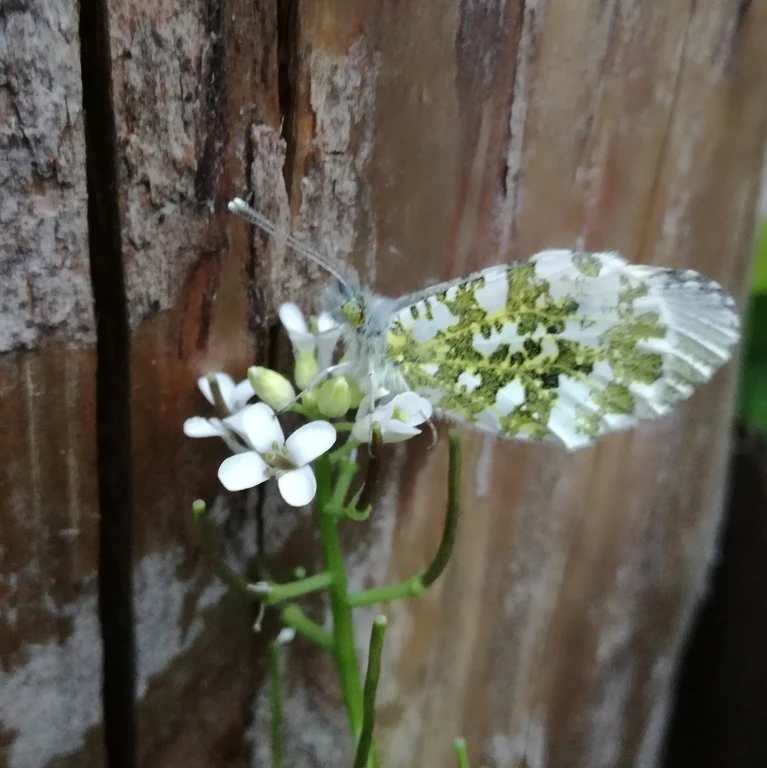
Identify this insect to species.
Anthocharis cardamines
